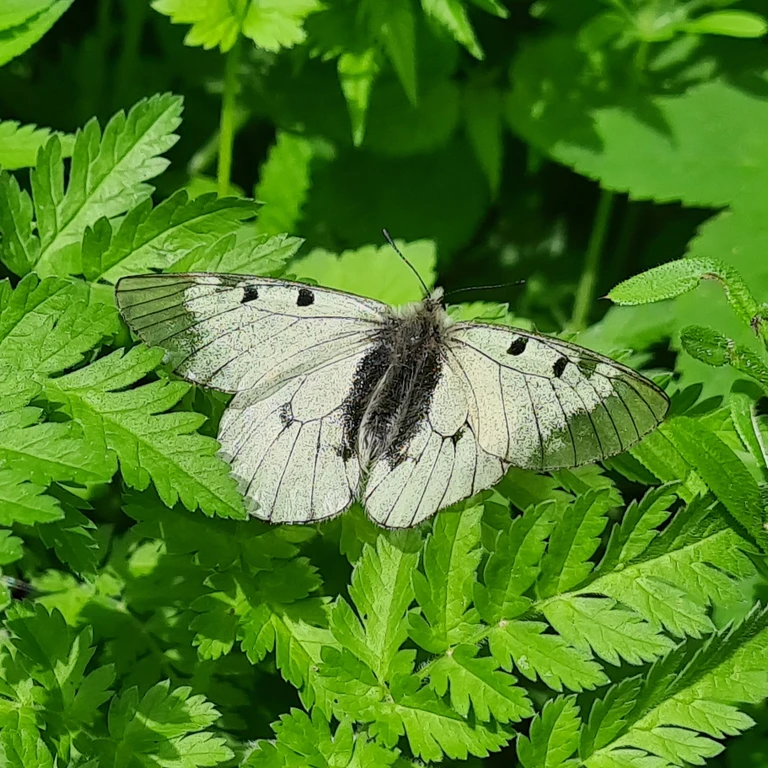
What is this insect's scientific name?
Parnassius mnemosyne
